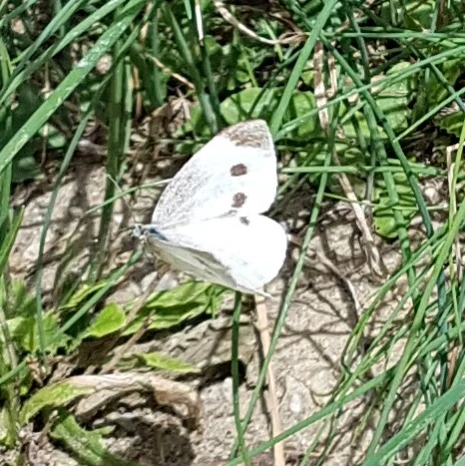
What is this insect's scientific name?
Pieris rapae
